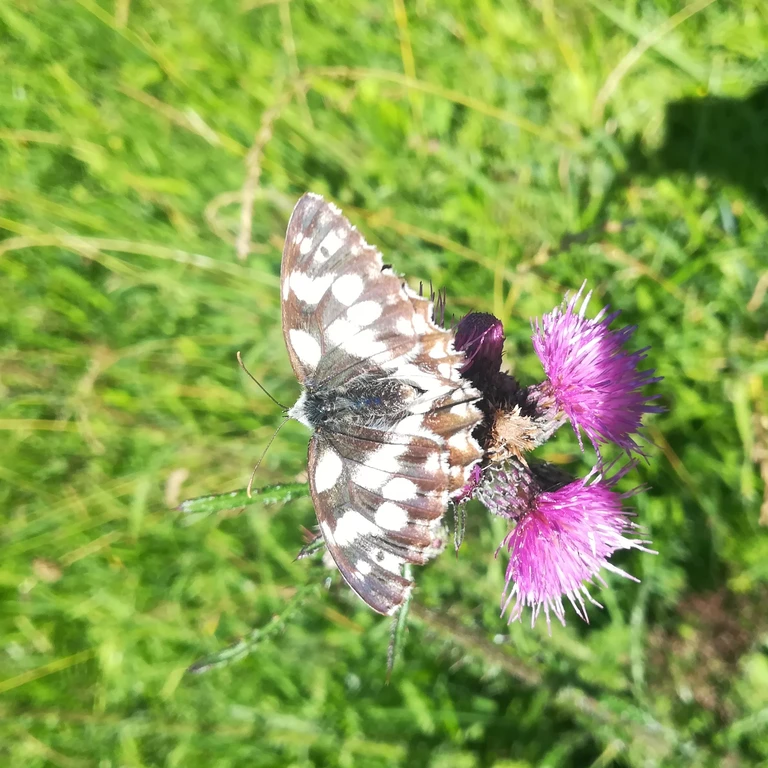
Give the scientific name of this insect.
Melanargia galathea
